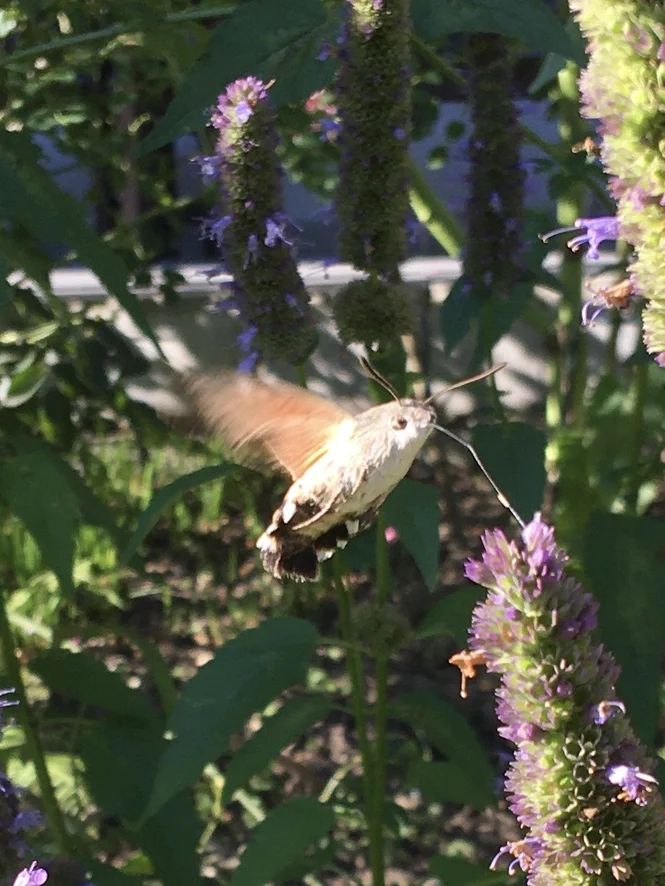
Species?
Macroglossum stellatarum
